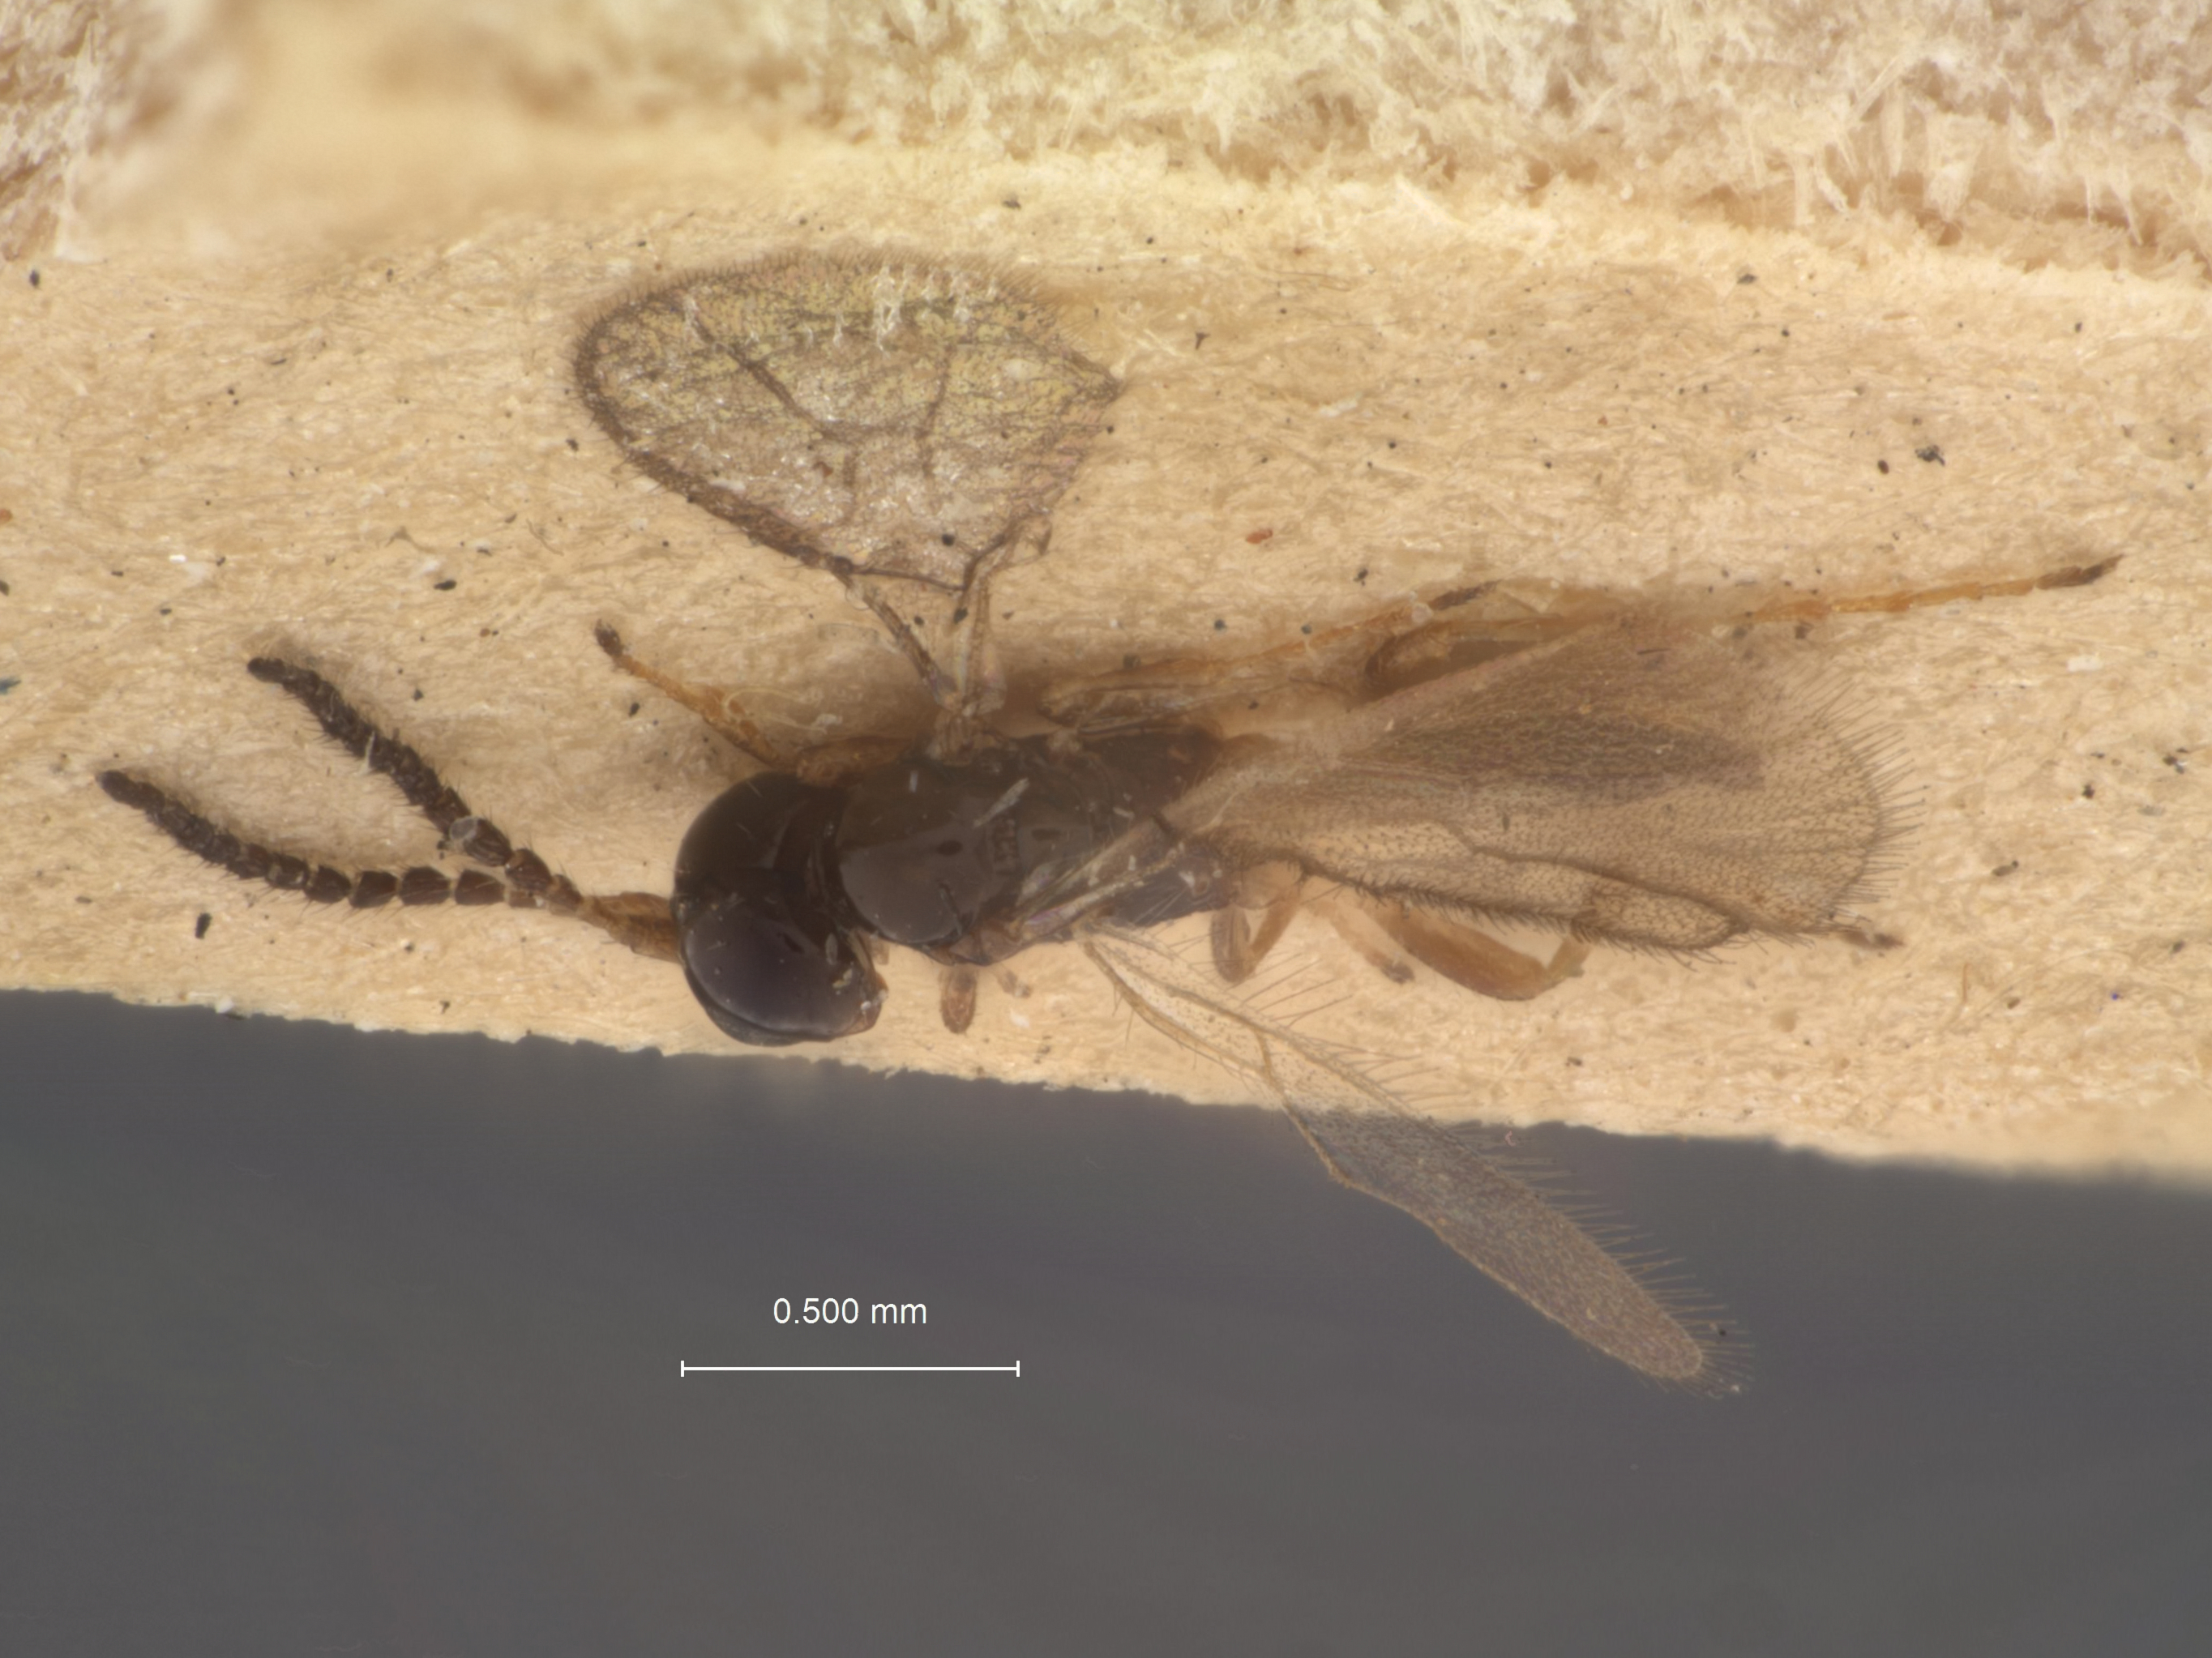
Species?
Aspilota brevissimicornis
